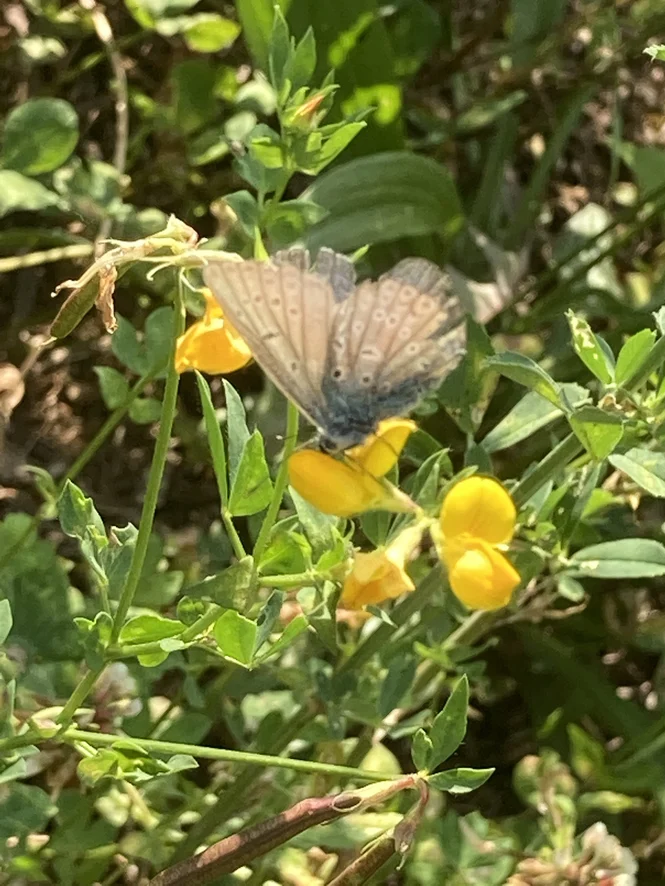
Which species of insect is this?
Polyommatus icarus
